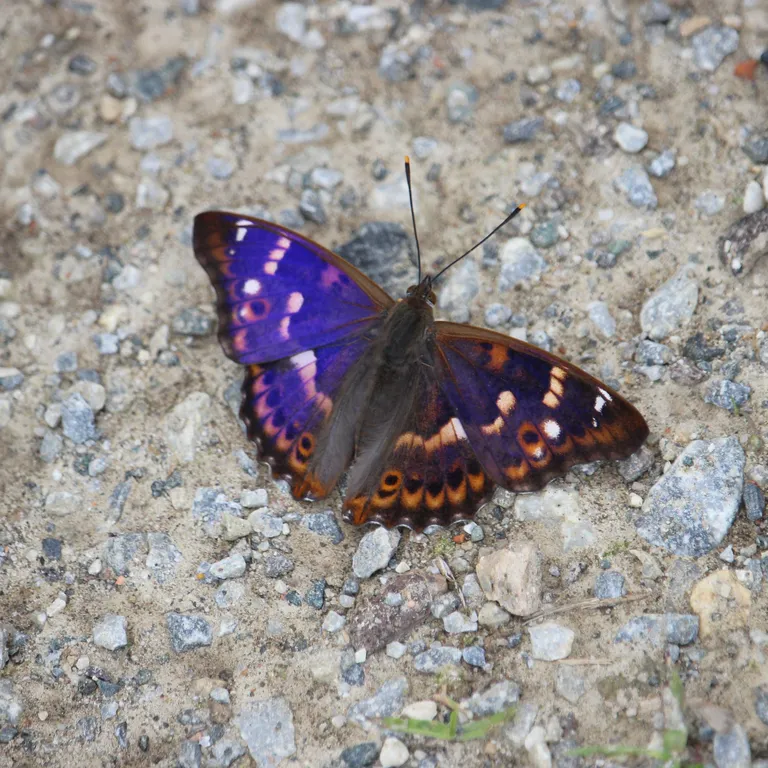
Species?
Apatura ilia
